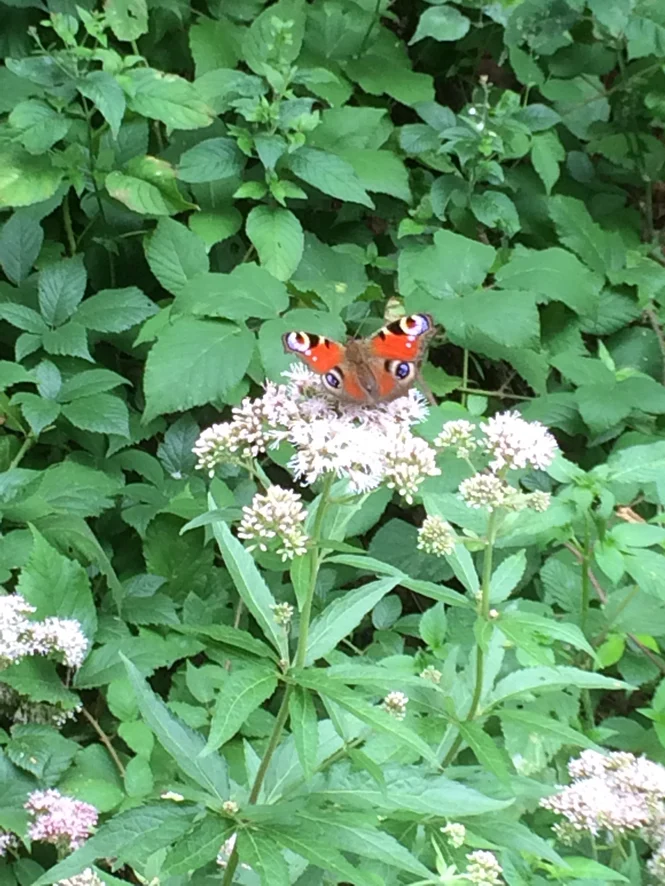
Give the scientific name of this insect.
Aglais io
